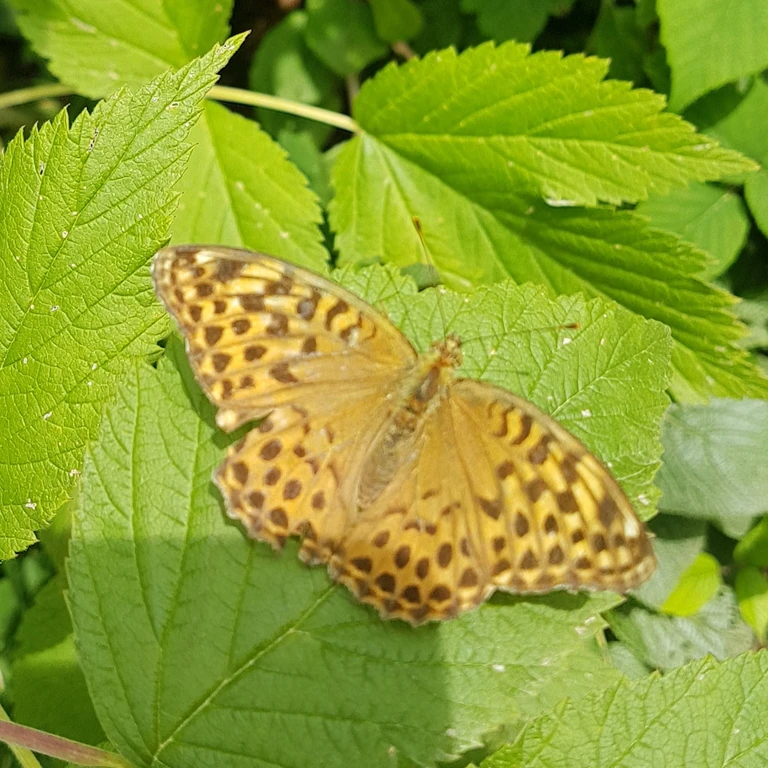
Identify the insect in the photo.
Argynnis paphia
